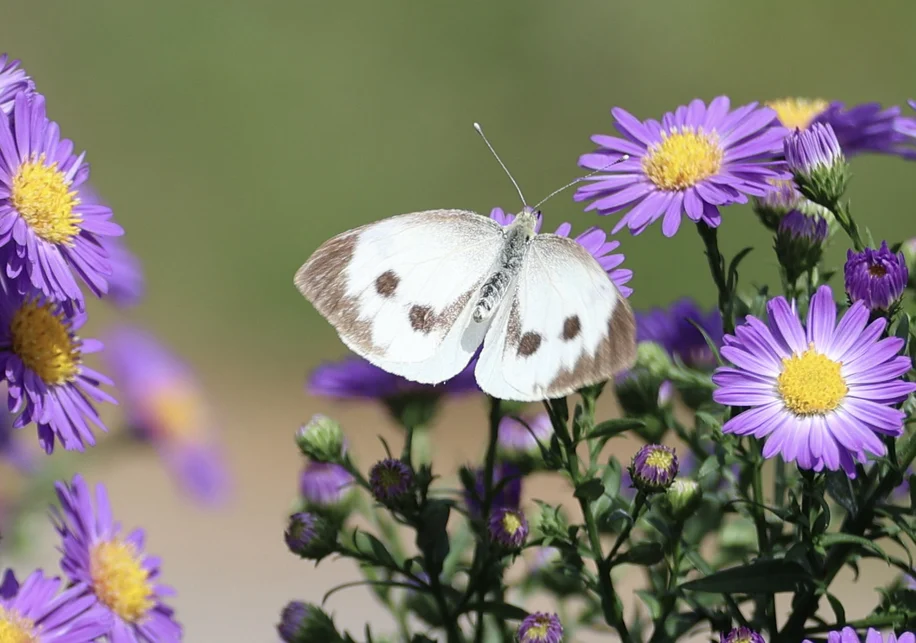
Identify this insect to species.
Pieris brassicae
